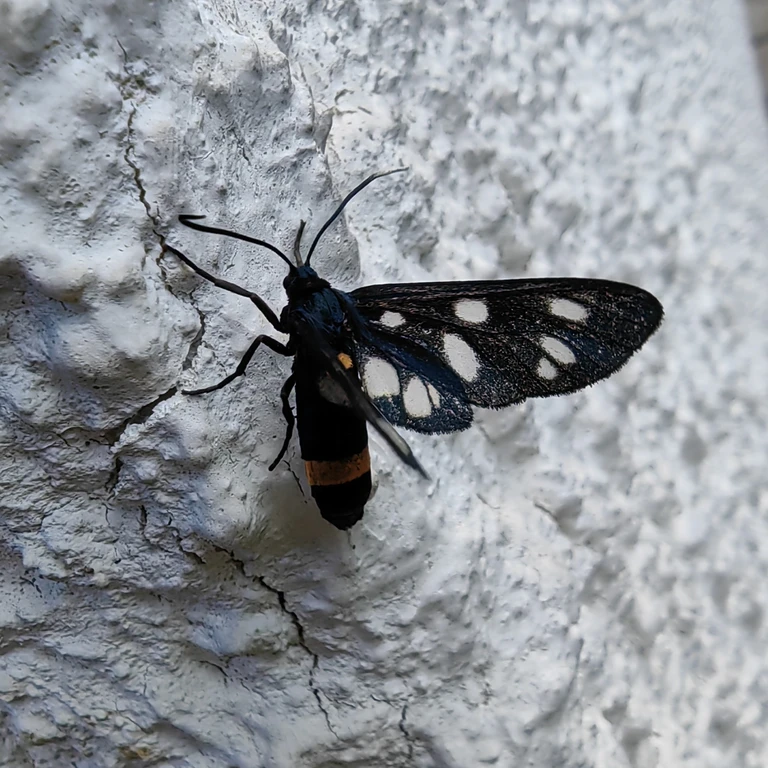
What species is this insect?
Amata phegea
